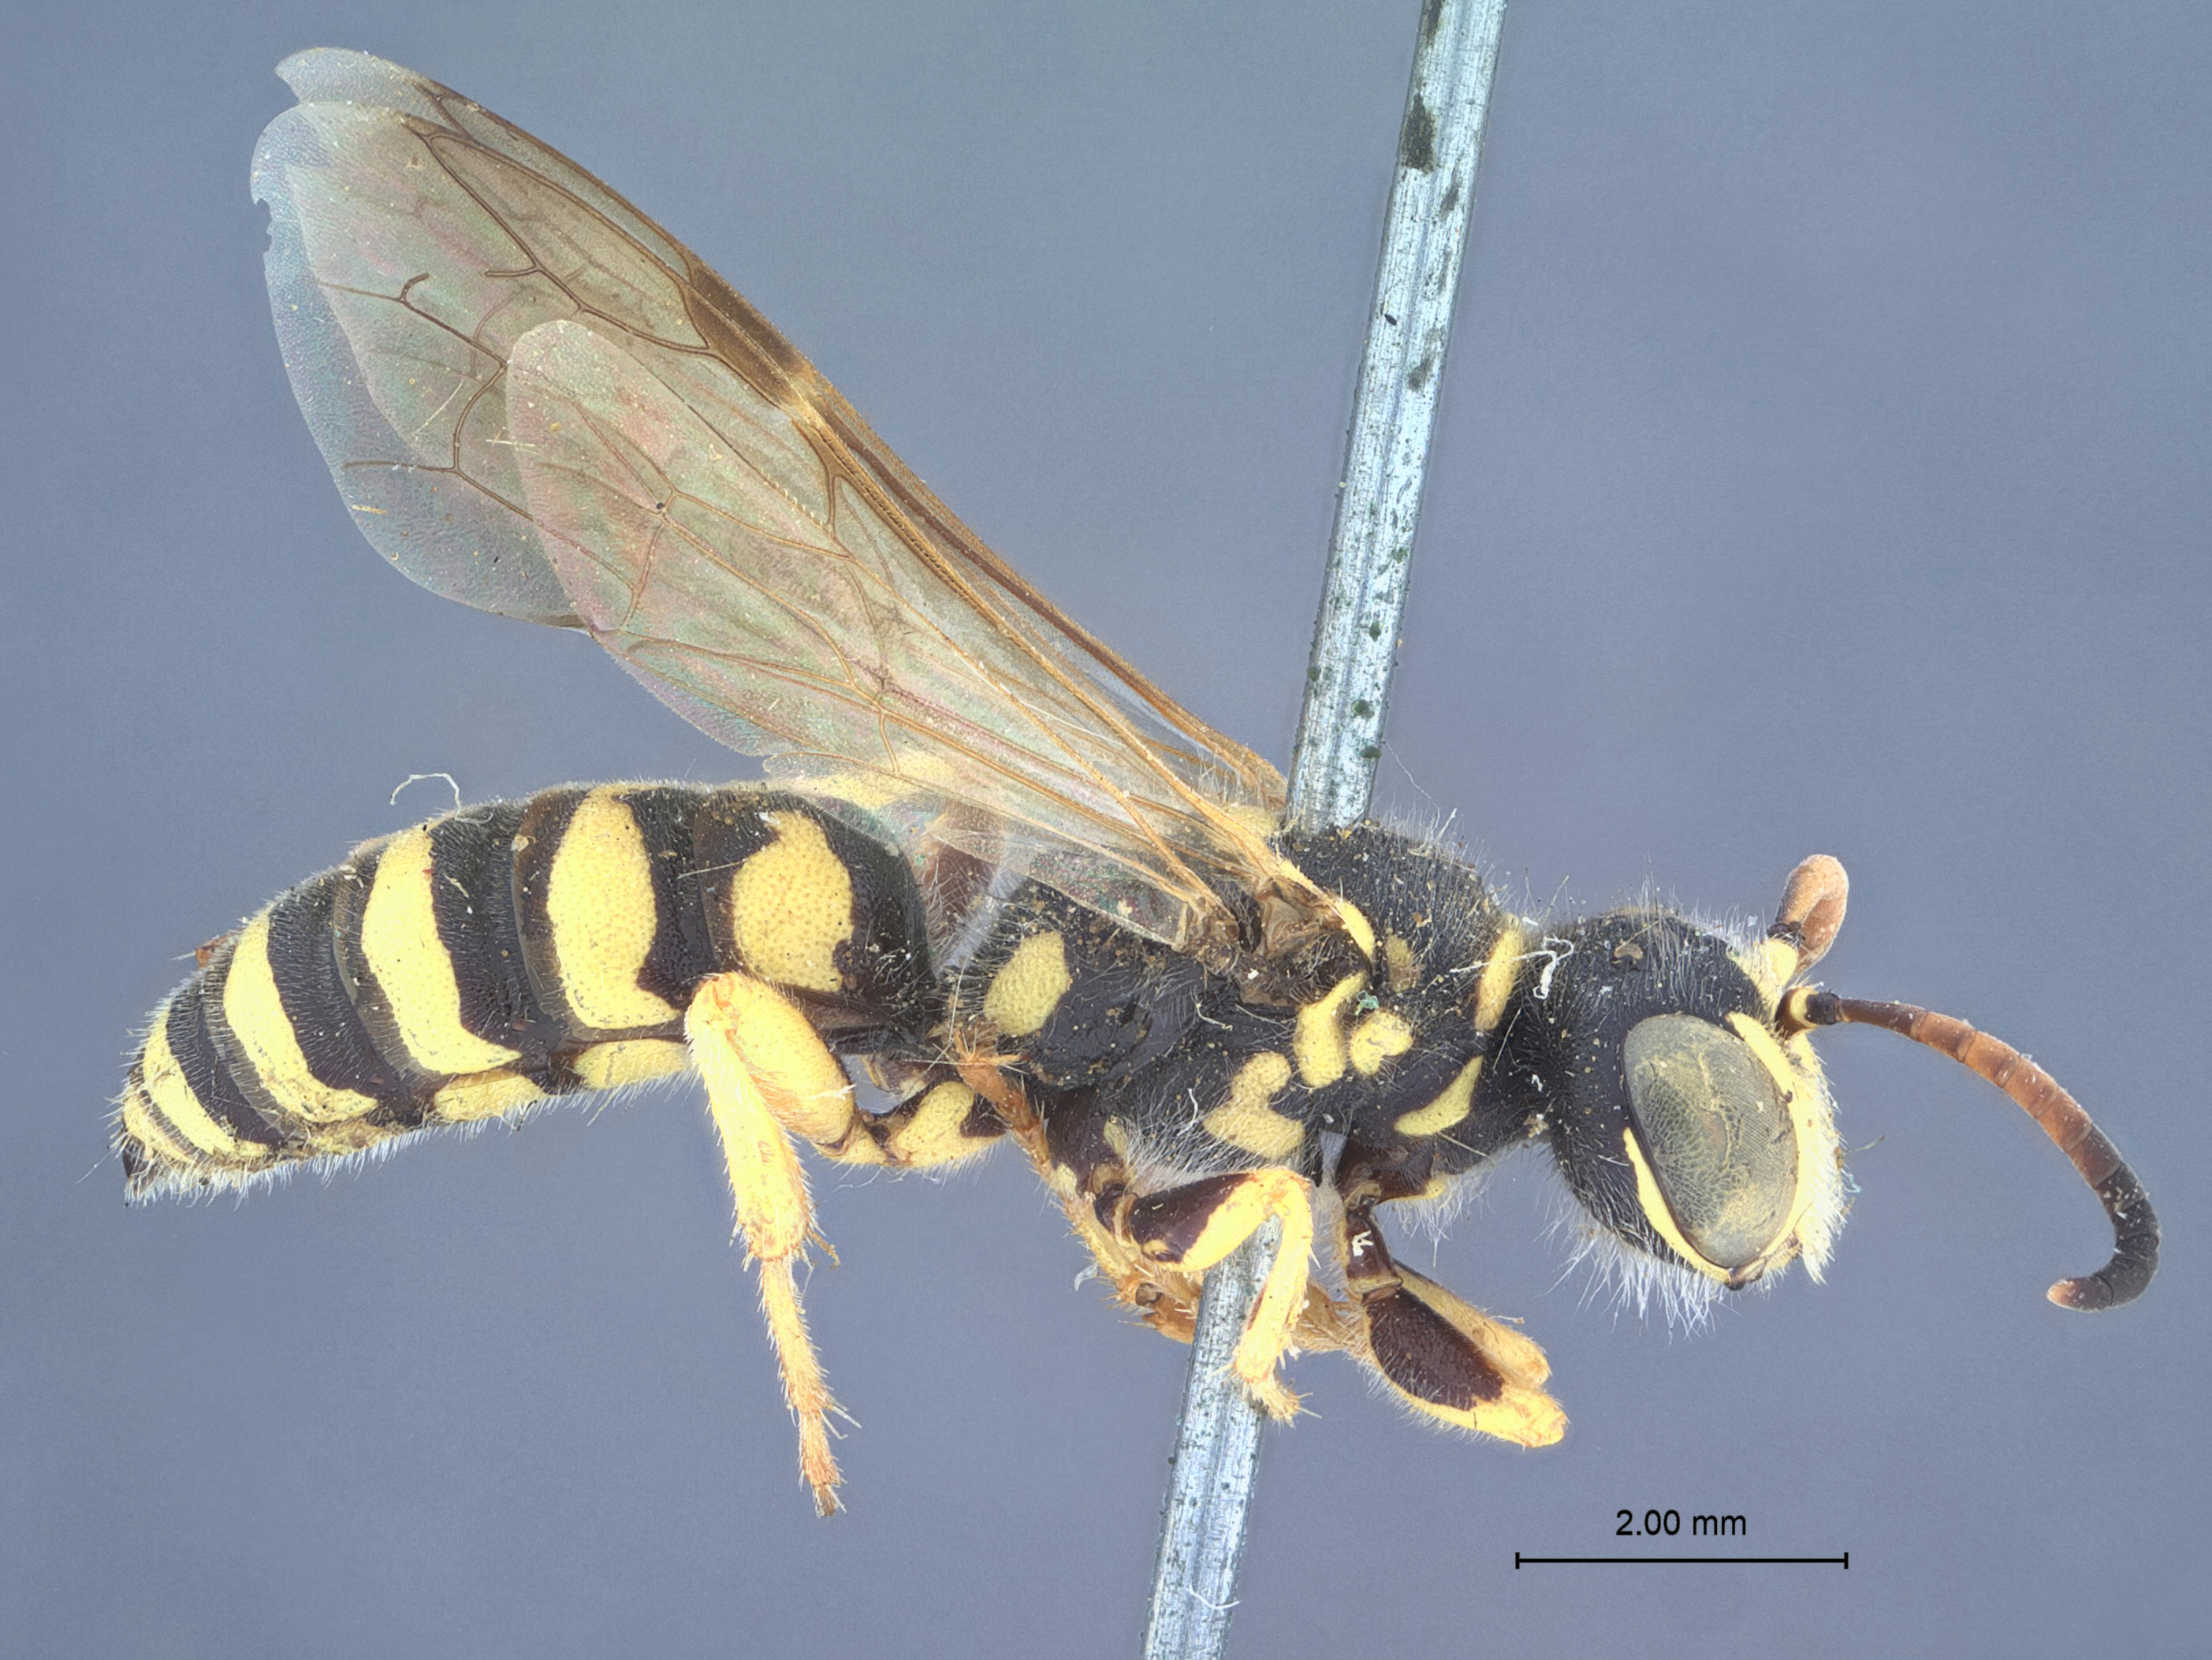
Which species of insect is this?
Aphilanthops bakeri
